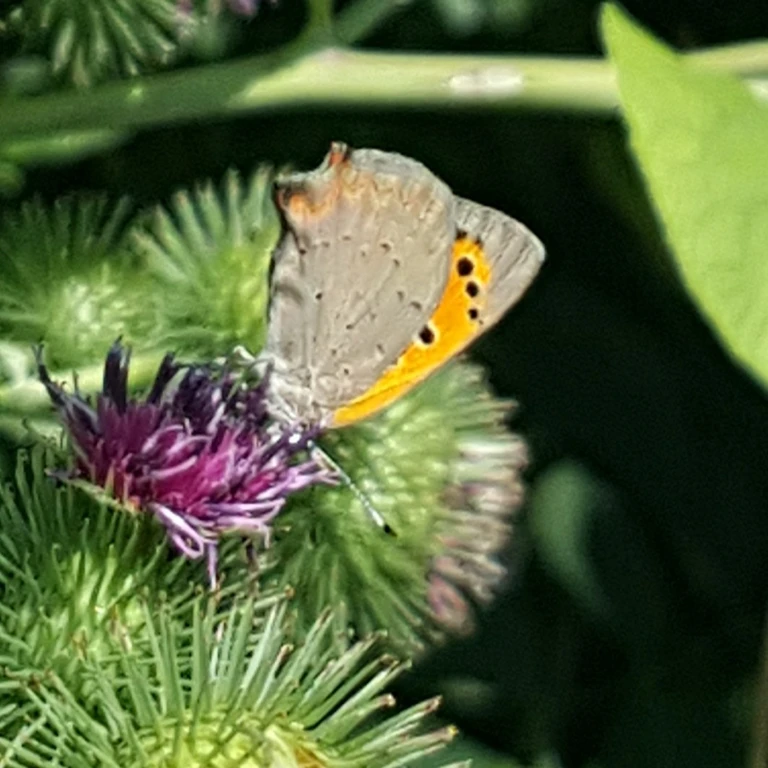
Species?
Lycaena phlaeas
